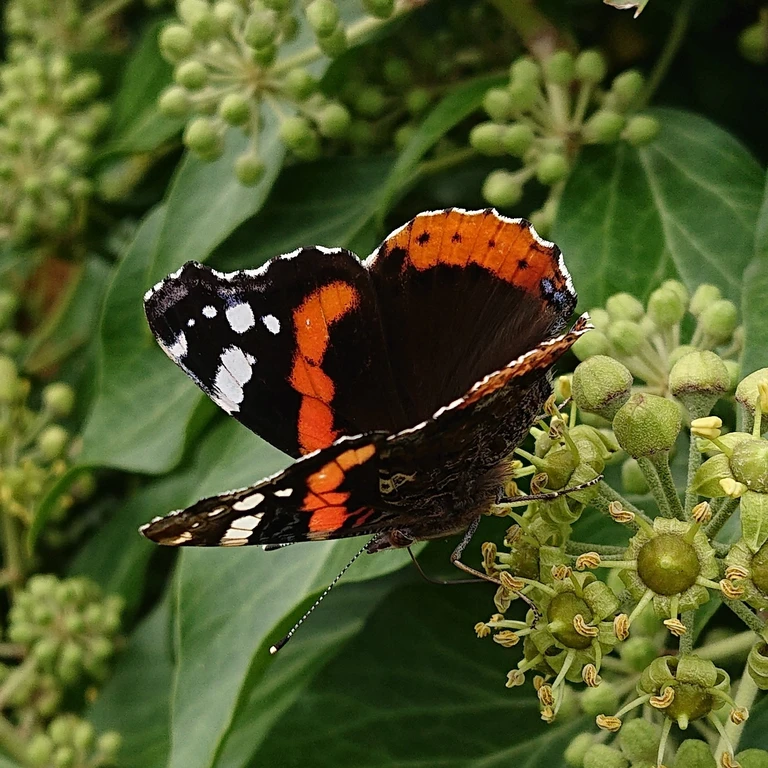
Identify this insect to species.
Vanessa atalanta
